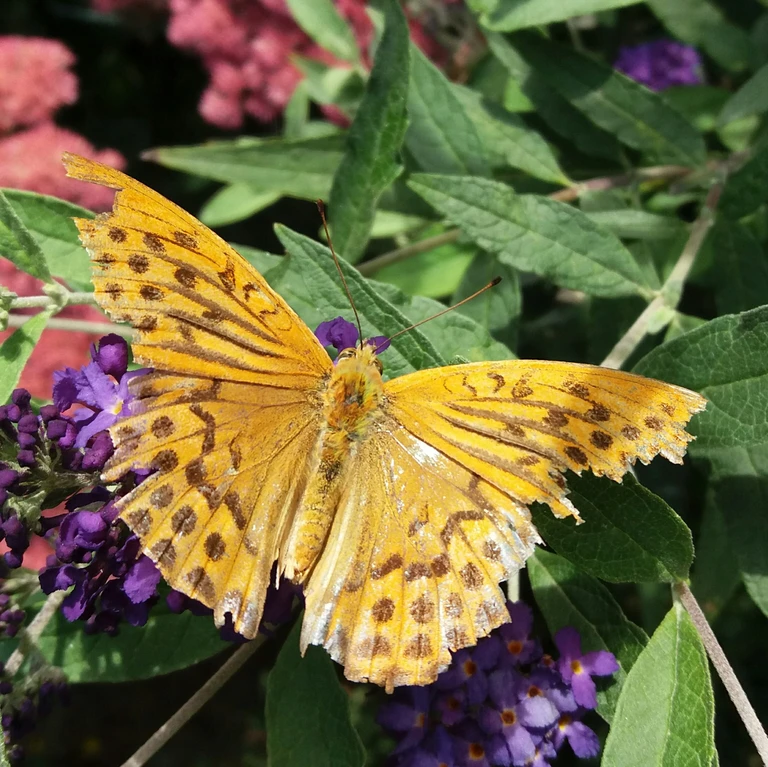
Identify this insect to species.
Argynnis paphia
